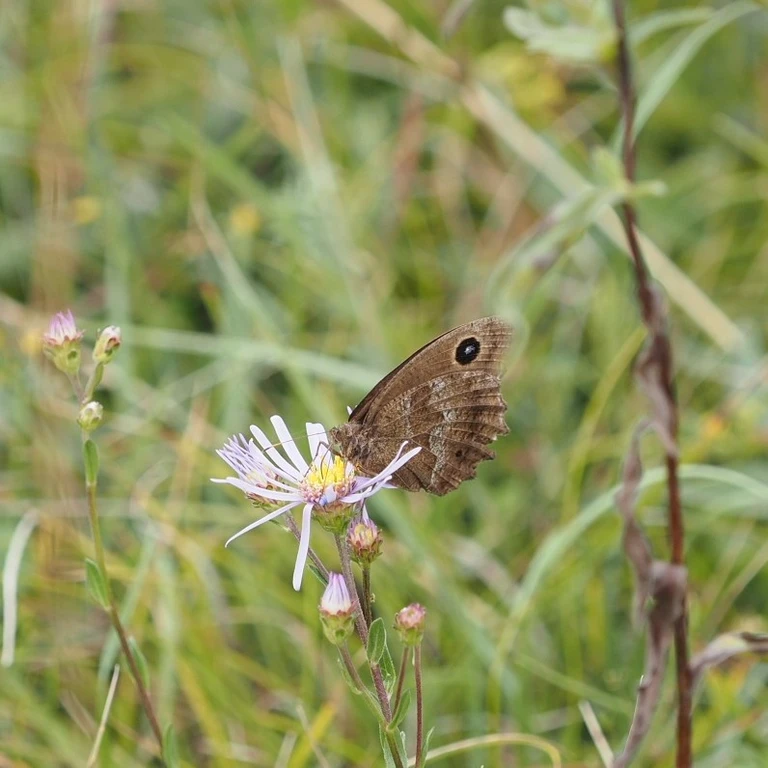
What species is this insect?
Minois dryas
